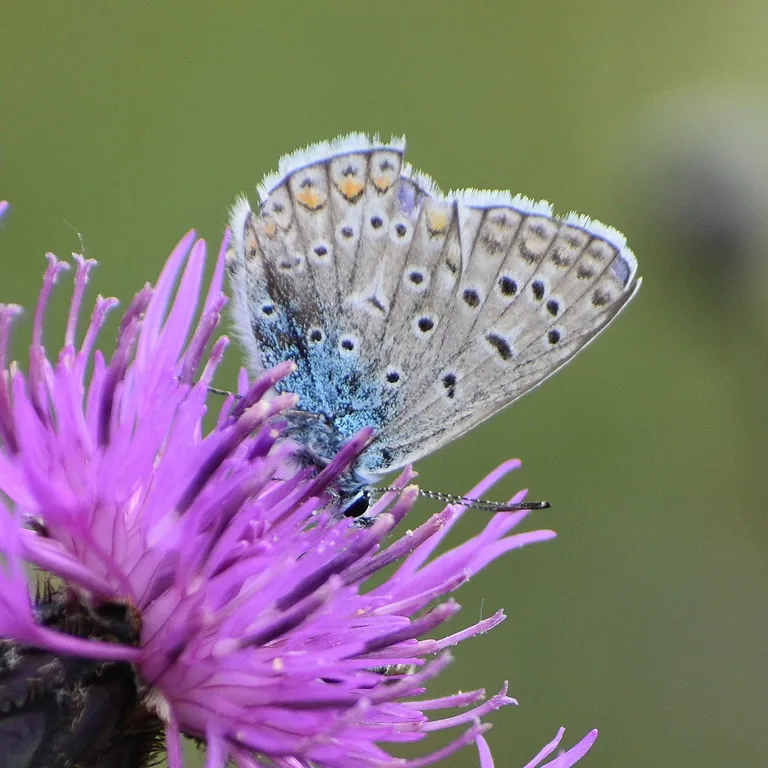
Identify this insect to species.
Polyommatus icarus
